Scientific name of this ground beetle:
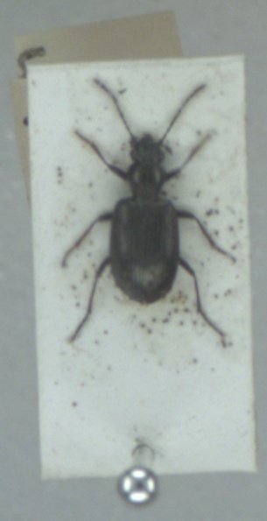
Bembidion tetracolum
